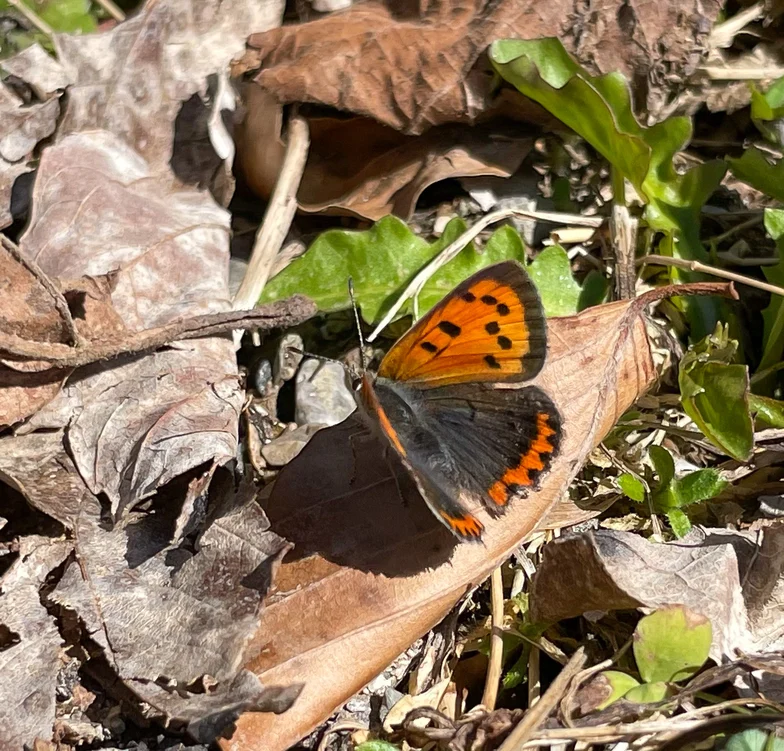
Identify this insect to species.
Lycaena phlaeas
